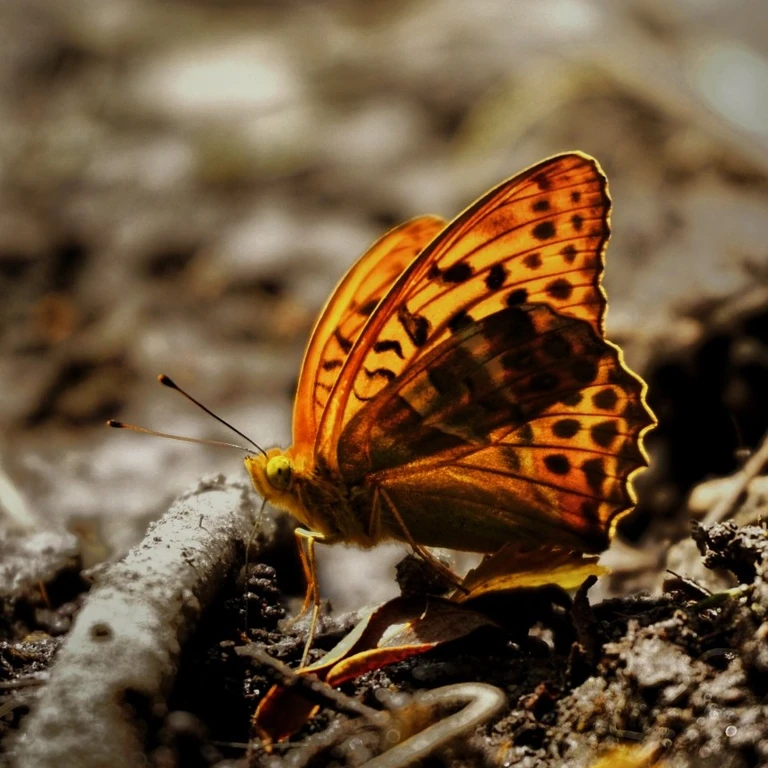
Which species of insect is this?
Argynnis paphia
